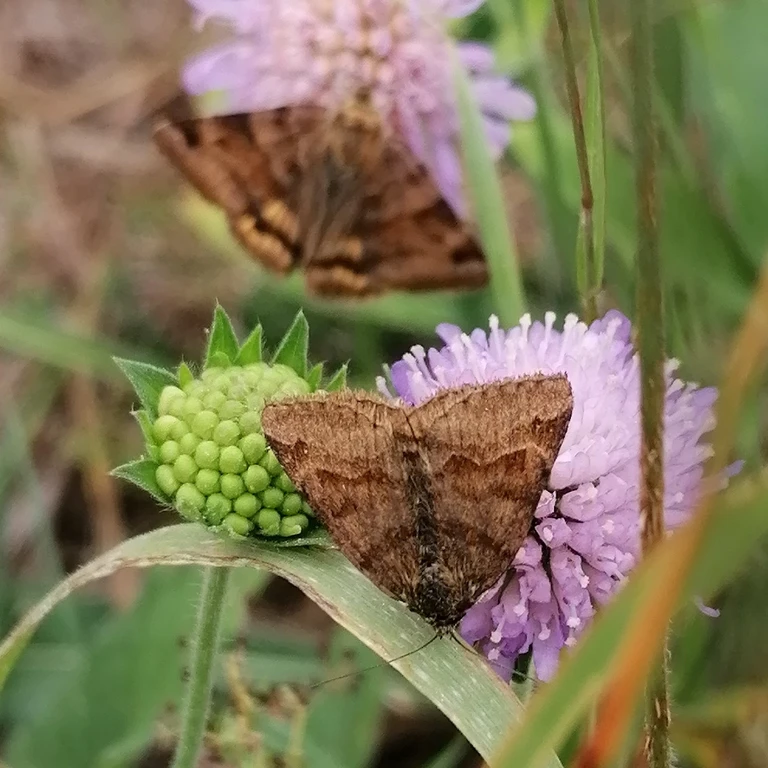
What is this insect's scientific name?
Euclidia glyphica
